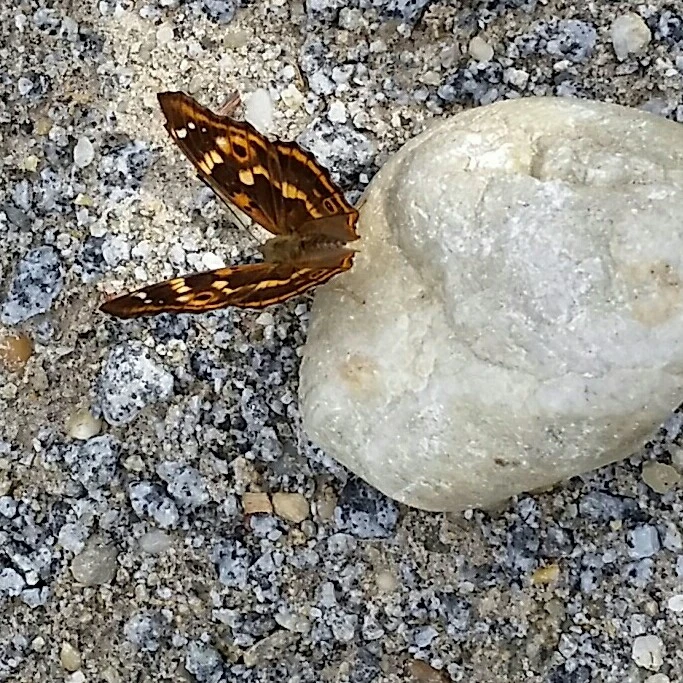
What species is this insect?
Apatura ilia
